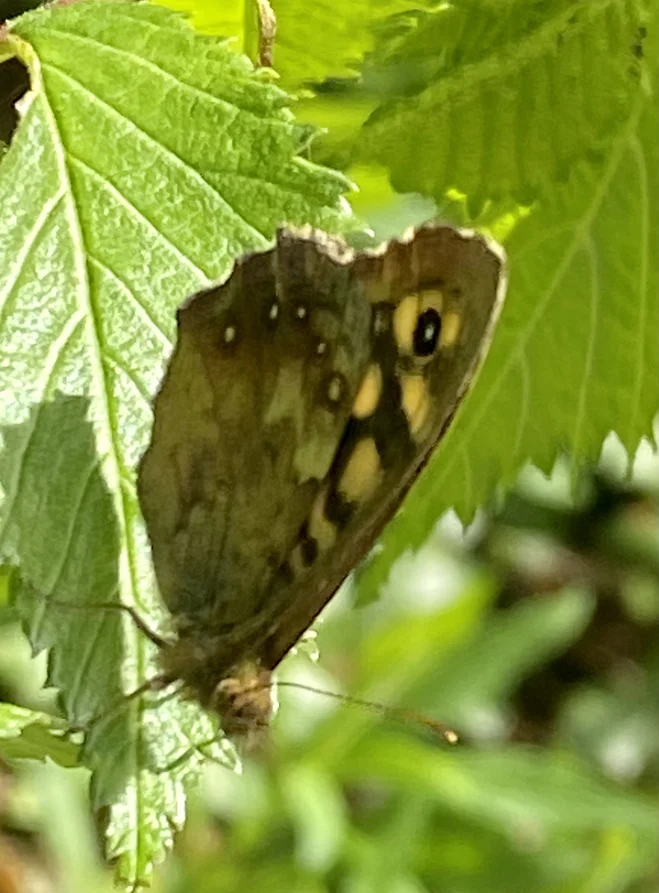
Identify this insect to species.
Pararge aegeria
